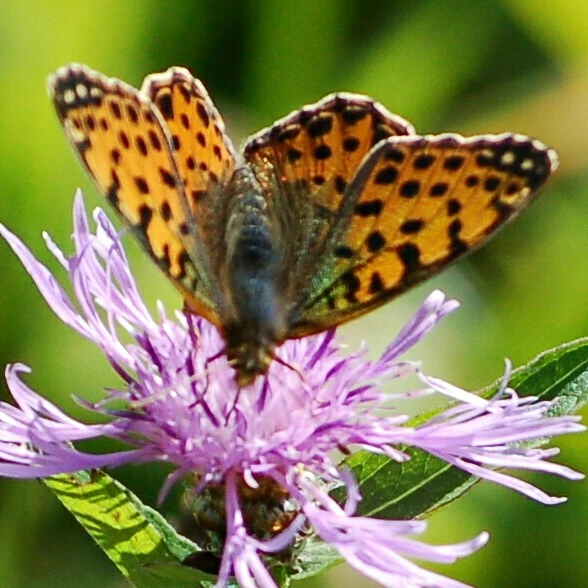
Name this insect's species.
Issoria lathonia
